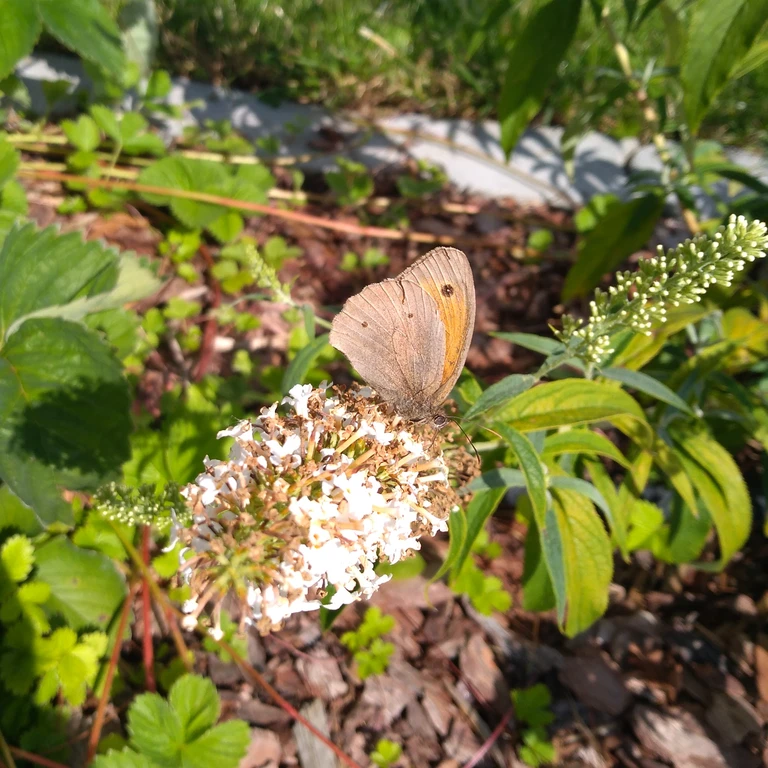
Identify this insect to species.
Maniola jurtina
